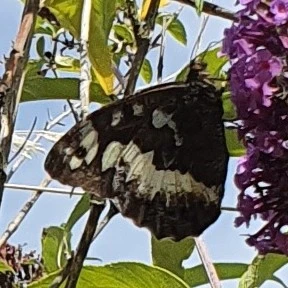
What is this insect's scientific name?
Brintesia circe
